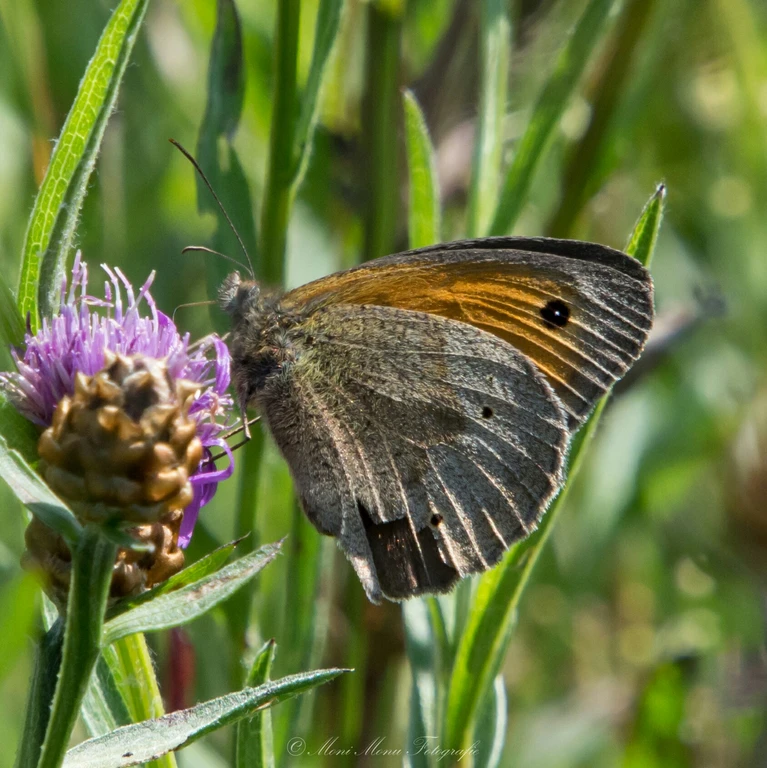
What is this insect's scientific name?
Maniola jurtina
